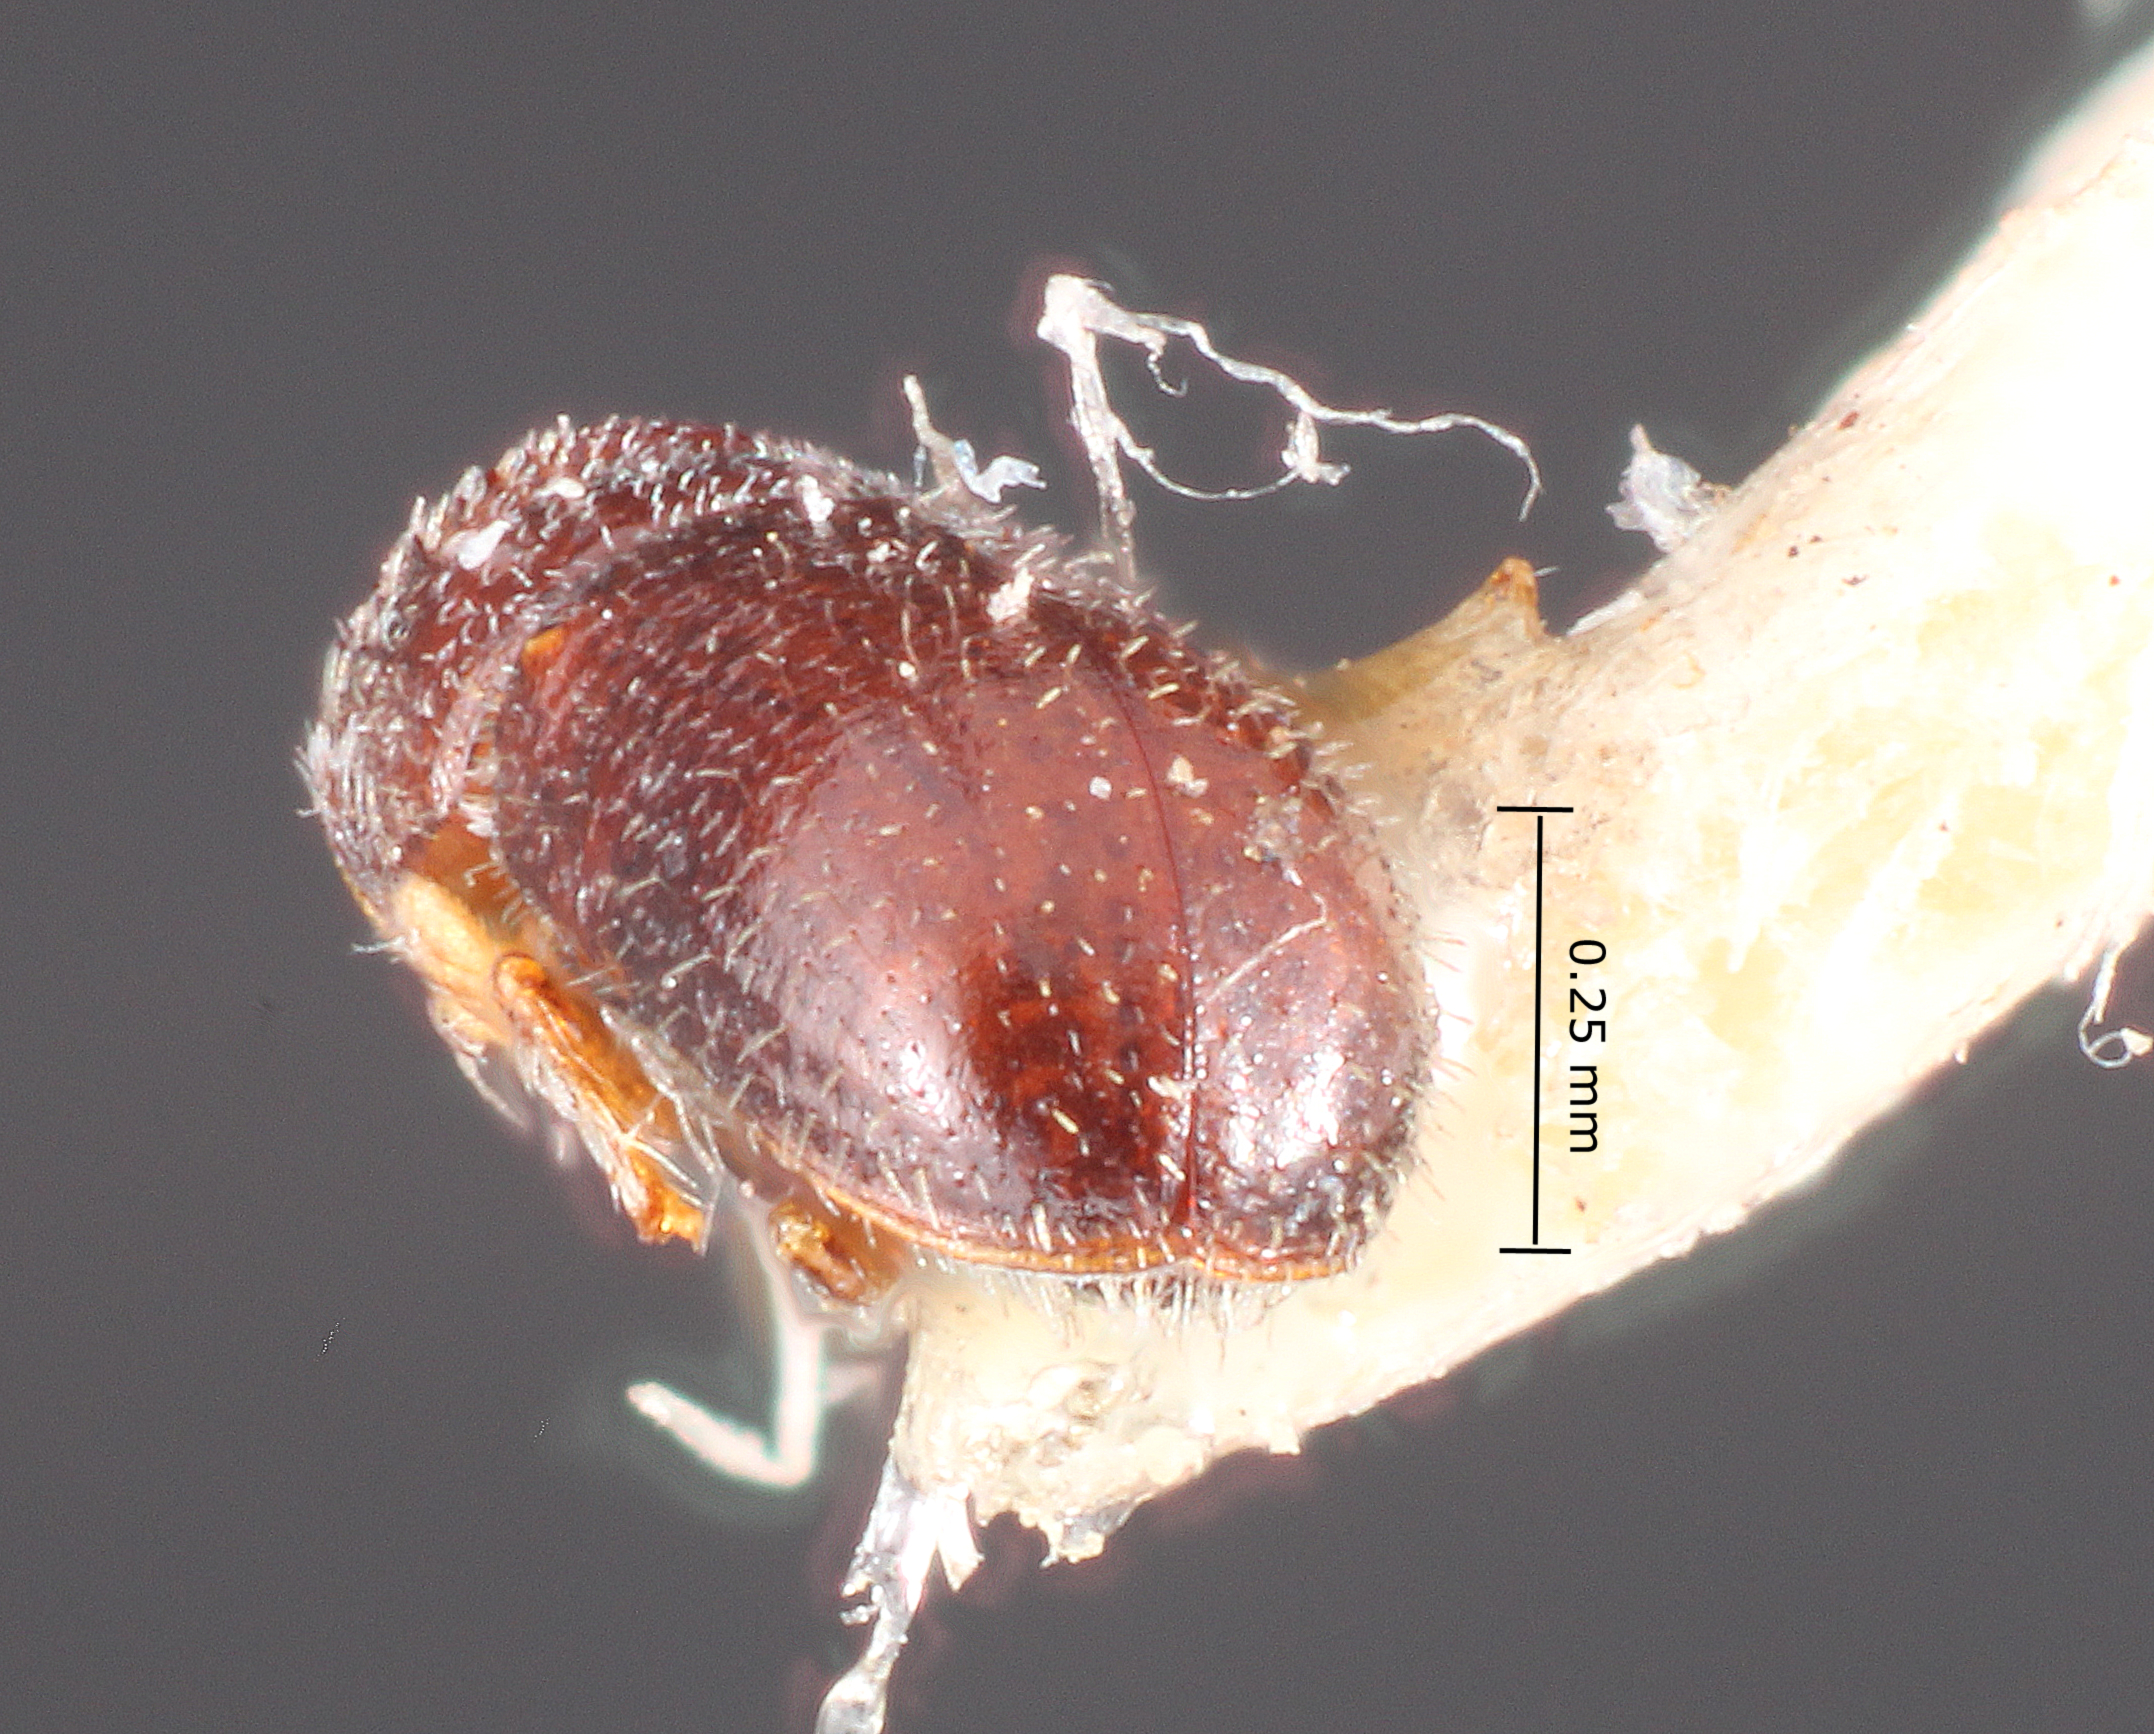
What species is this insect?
Pseudopityophthorus fagi
